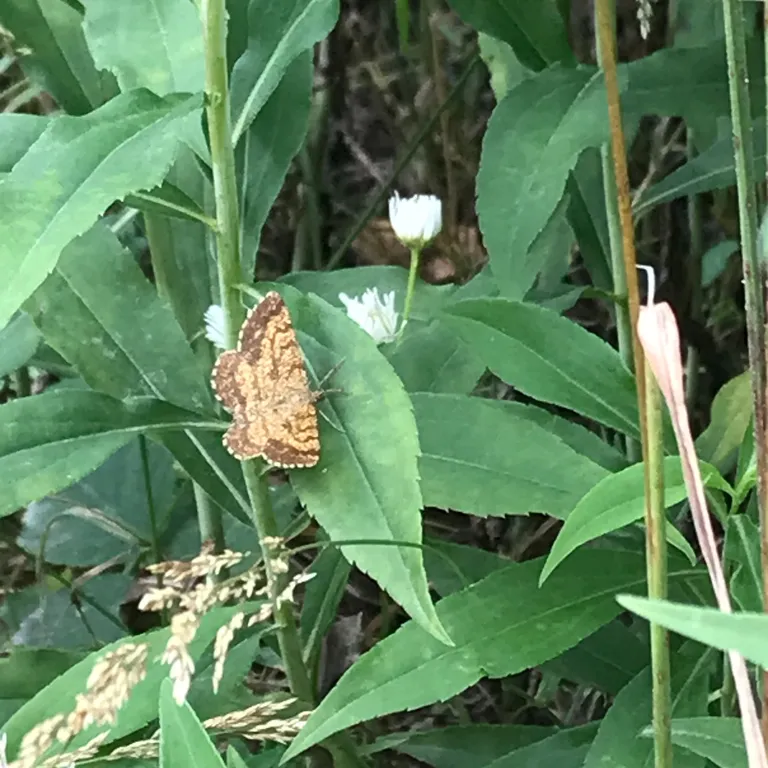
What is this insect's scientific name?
Ematurga atomaria
